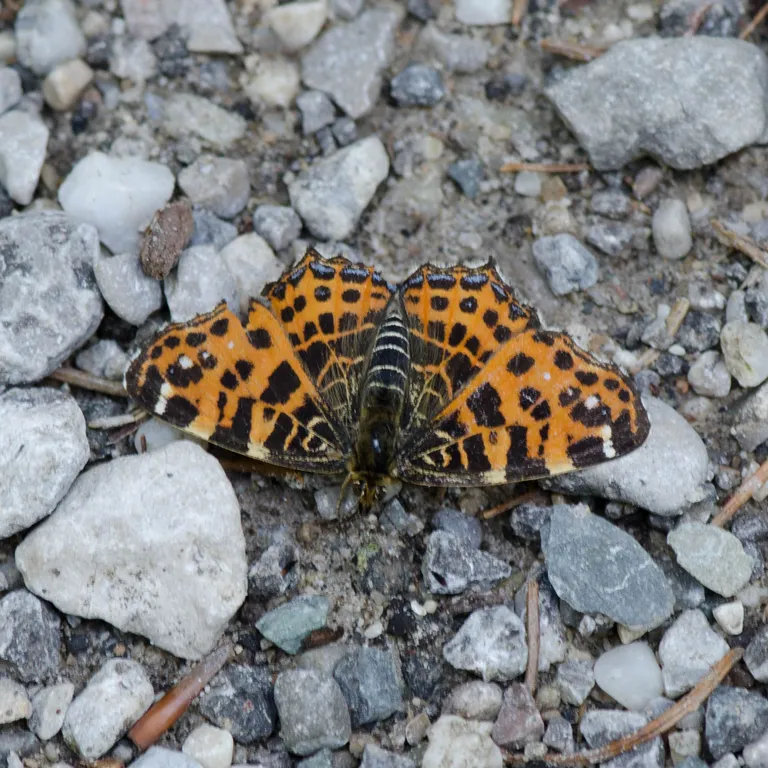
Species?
Araschnia levana
